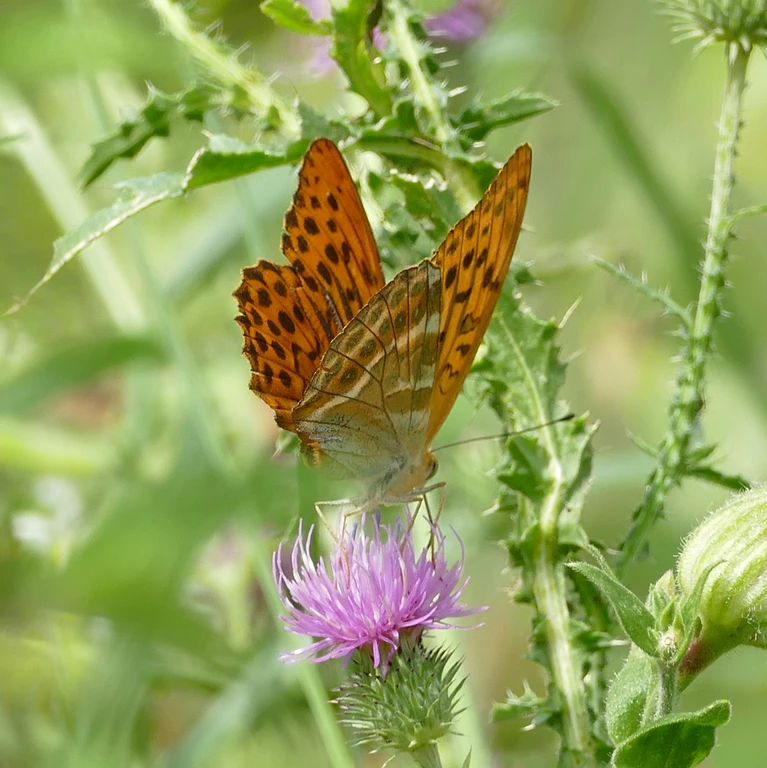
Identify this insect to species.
Argynnis paphia
